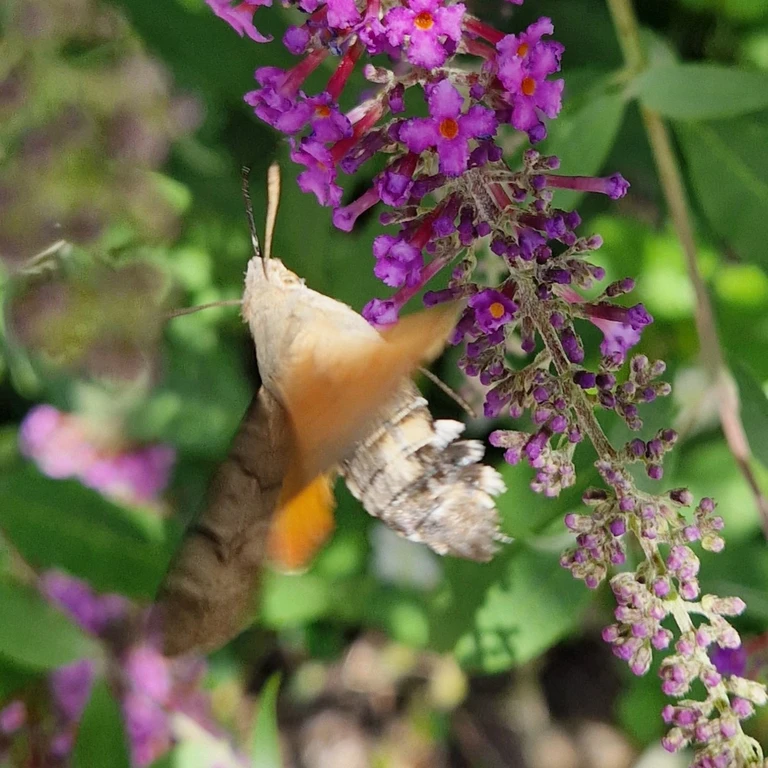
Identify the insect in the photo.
Macroglossum stellatarum
